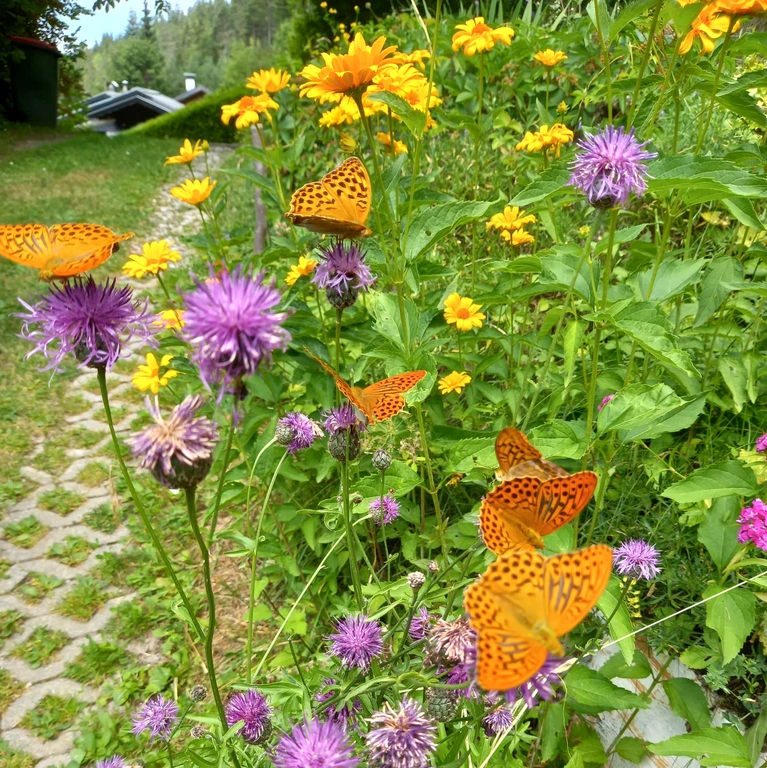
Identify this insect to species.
Argynnis paphia
